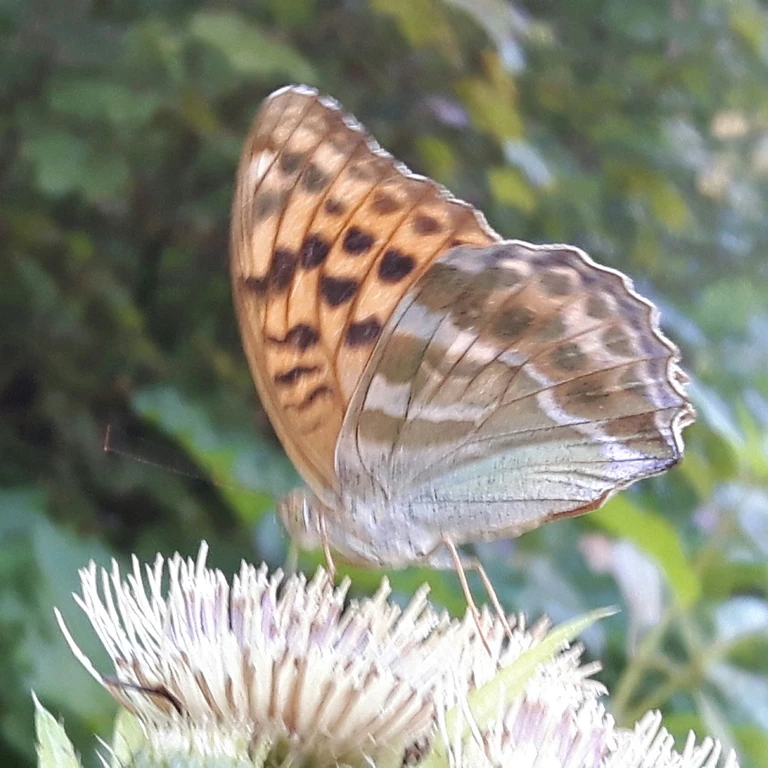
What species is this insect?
Argynnis paphia
